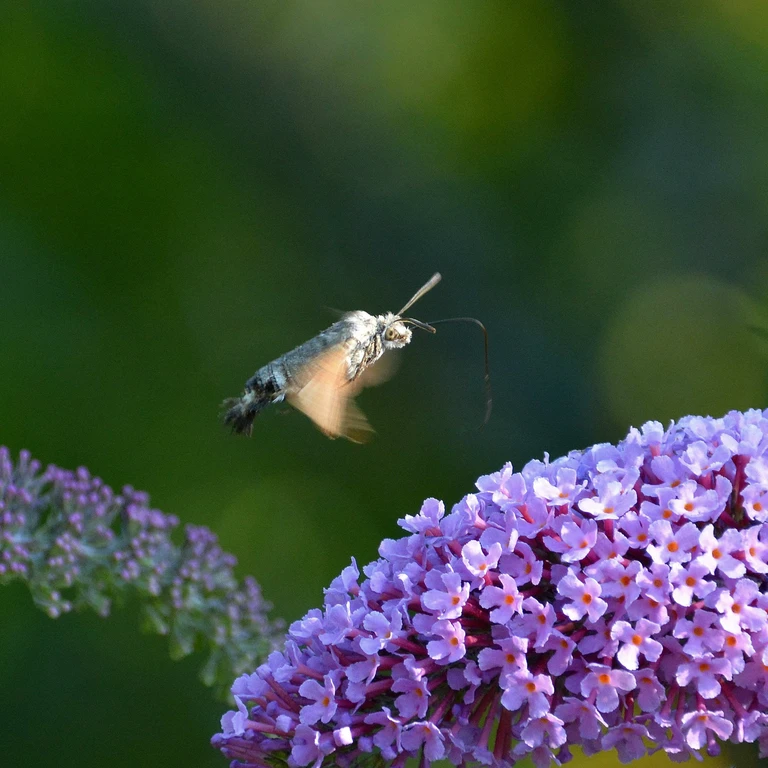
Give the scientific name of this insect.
Macroglossum stellatarum
